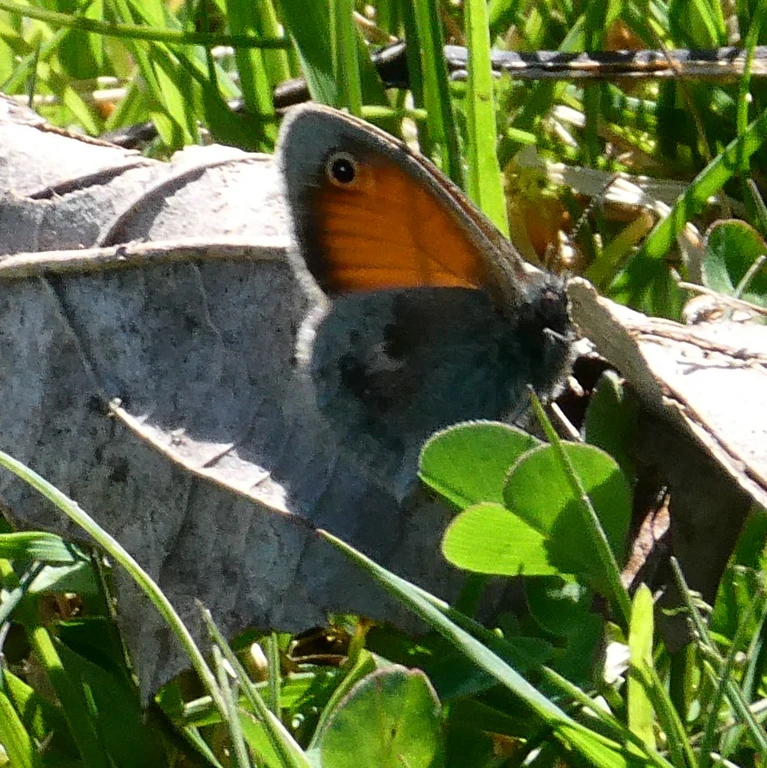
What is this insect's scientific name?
Coenonympha pamphilus
